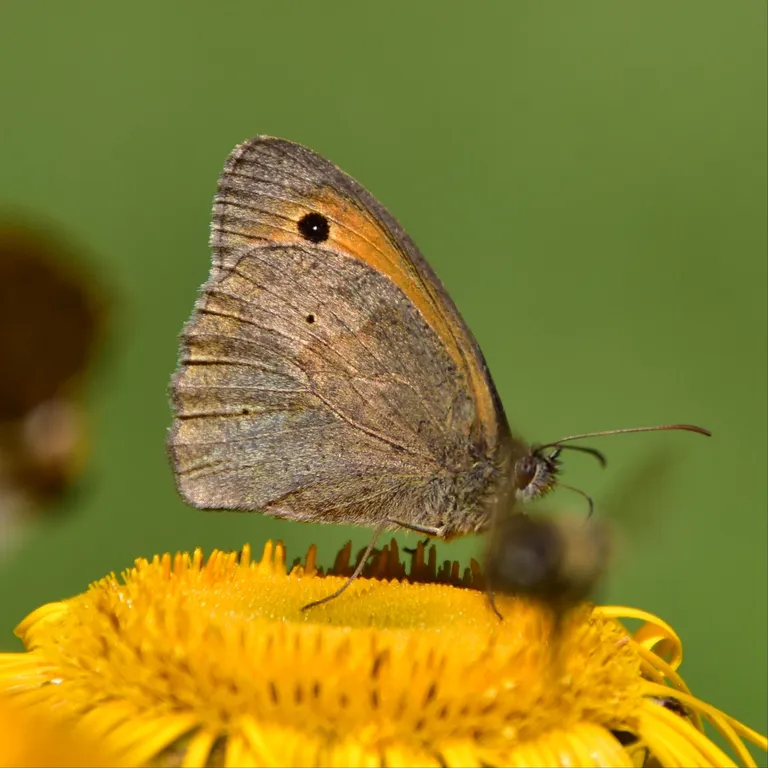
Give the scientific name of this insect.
Maniola jurtina
